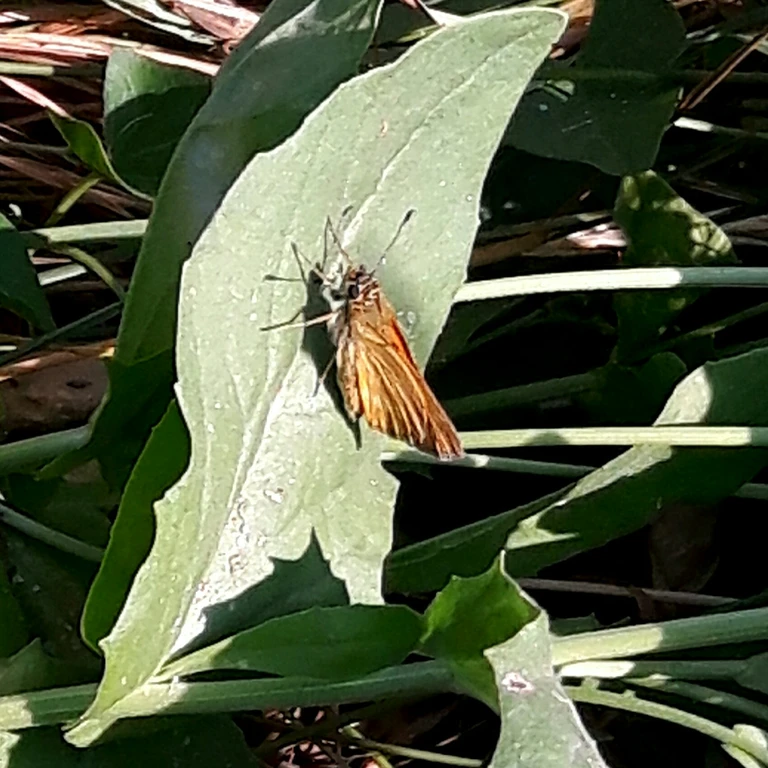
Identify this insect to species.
Ochlodes sylvanus (also Ochlodes venata)
